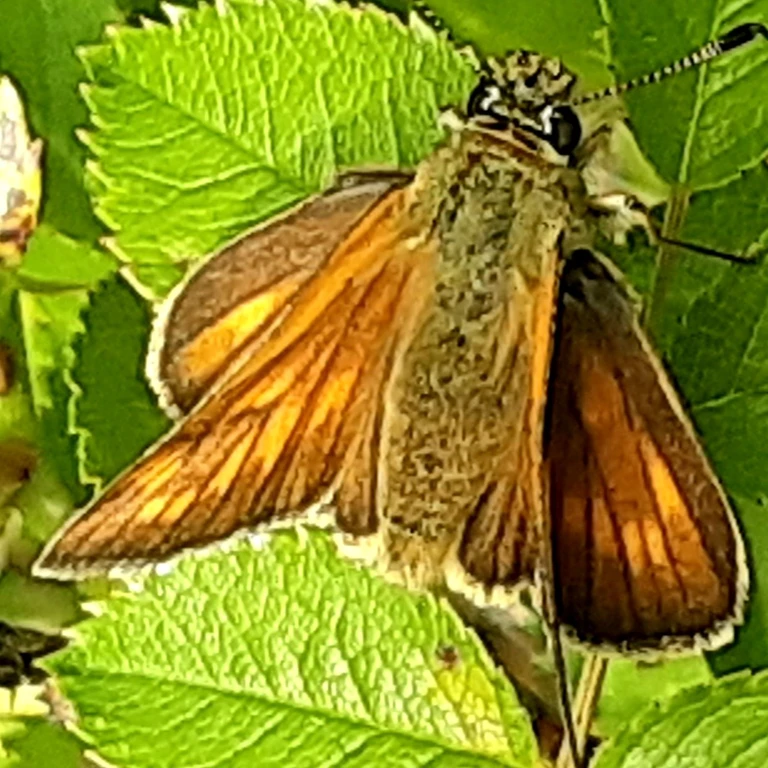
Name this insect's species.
Ochlodes sylvanus (also Ochlodes venata)
